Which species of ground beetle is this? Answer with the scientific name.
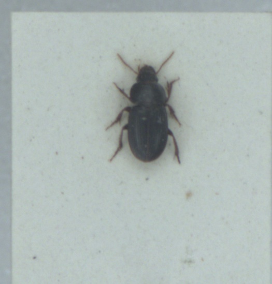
Harpalus pumilus
